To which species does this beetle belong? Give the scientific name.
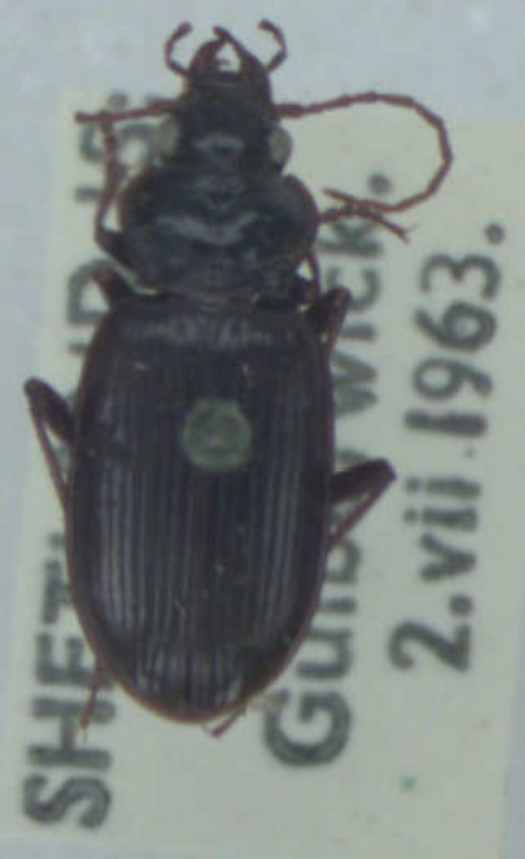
Nebria salina
